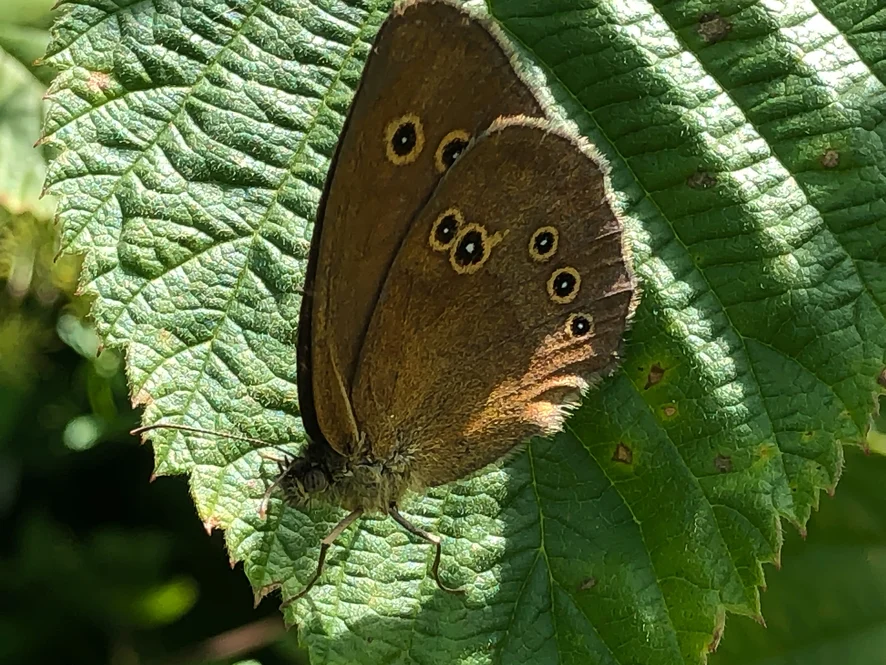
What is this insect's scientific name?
Aphantopus hyperantus
